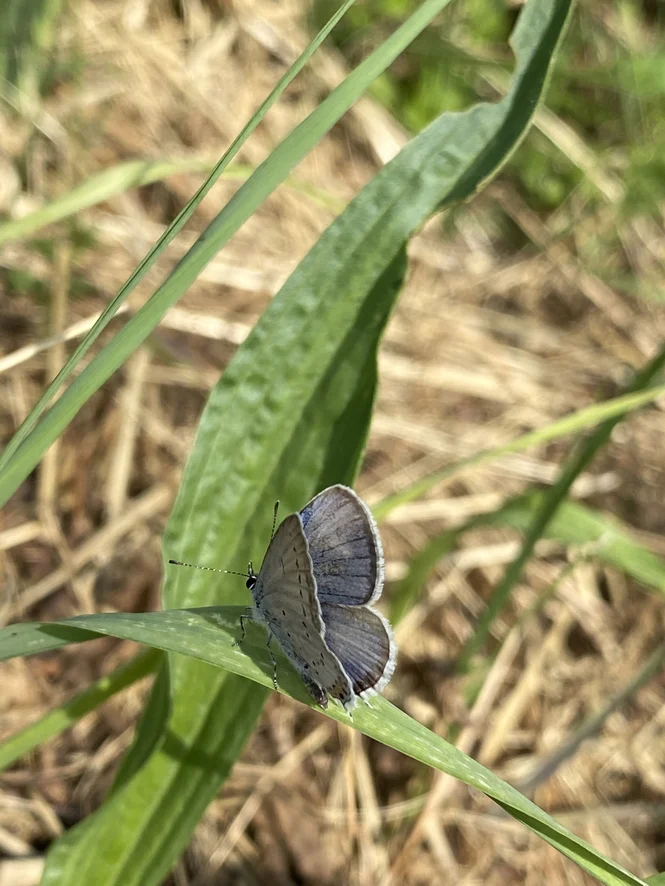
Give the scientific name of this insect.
Cupido argiades (also Elkalyce argiades)
